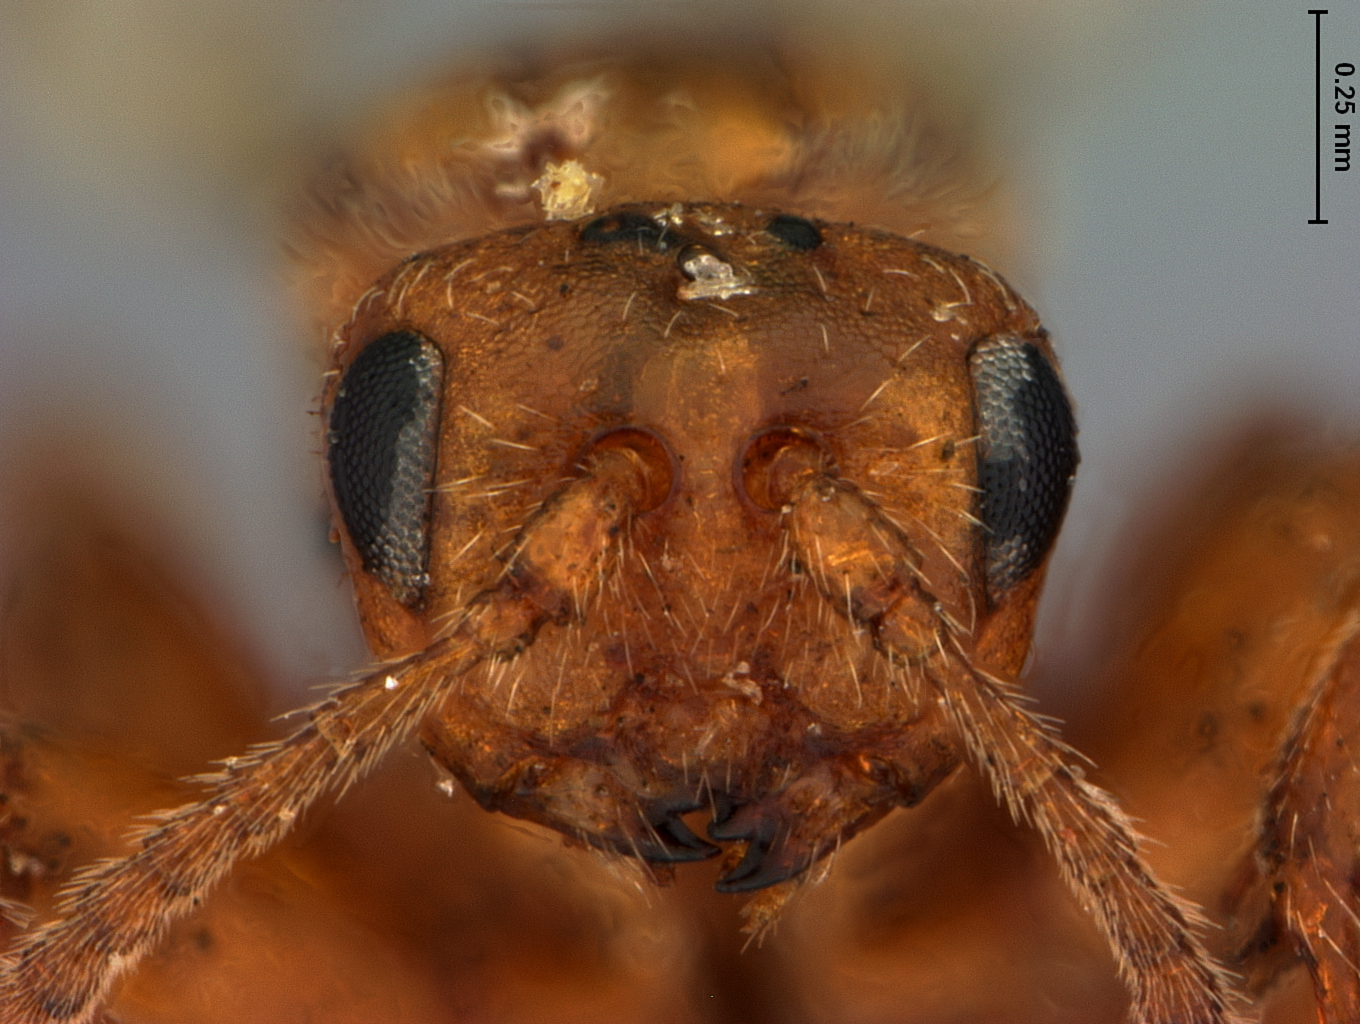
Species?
Belonocnema fossoria
